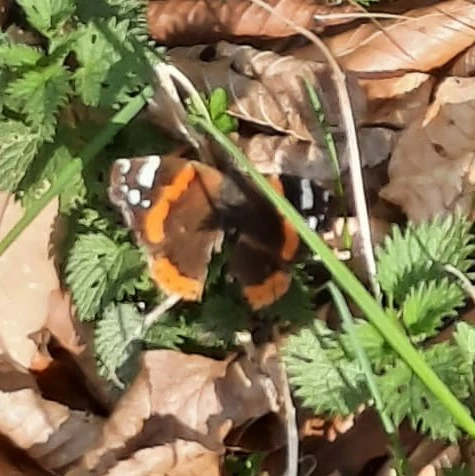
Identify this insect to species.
Vanessa atalanta
